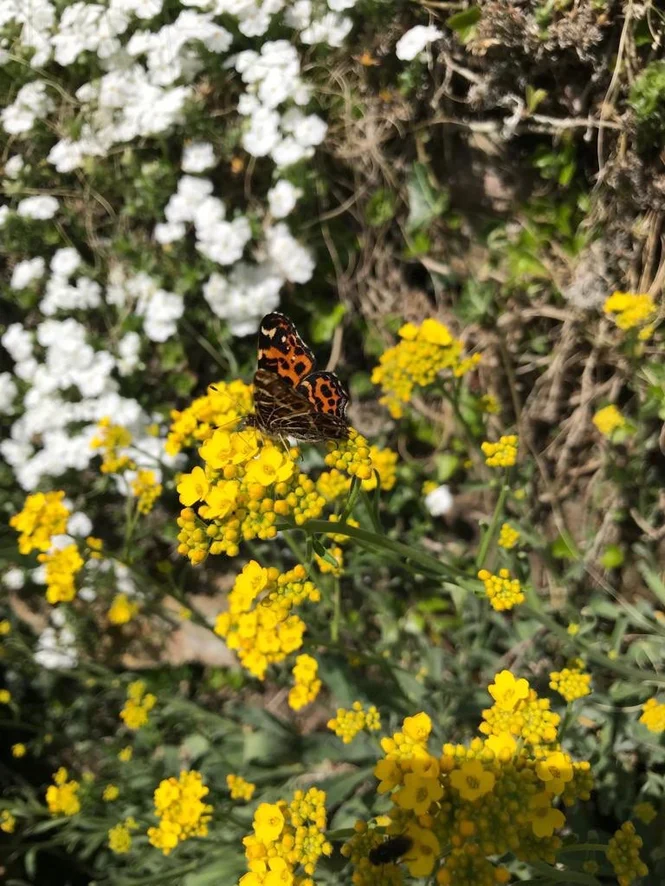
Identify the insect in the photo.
Araschnia levana
